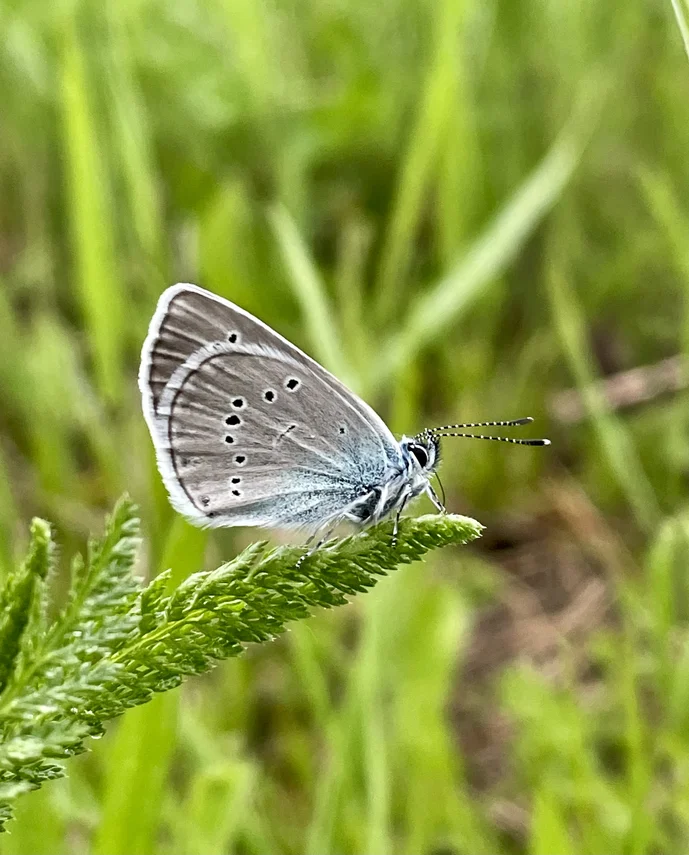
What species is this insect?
Cyaniris semiargus
